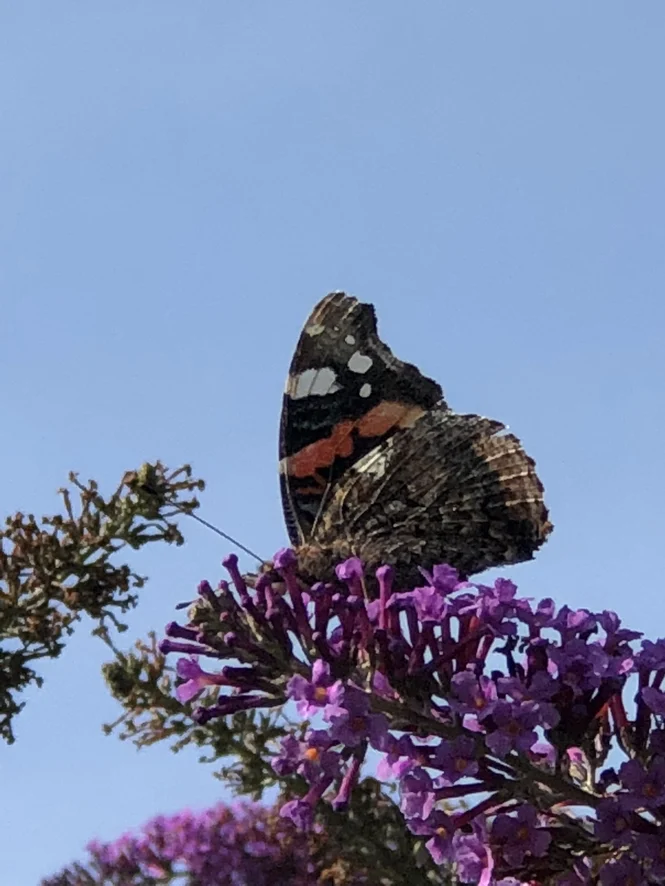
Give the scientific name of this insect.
Vanessa atalanta
